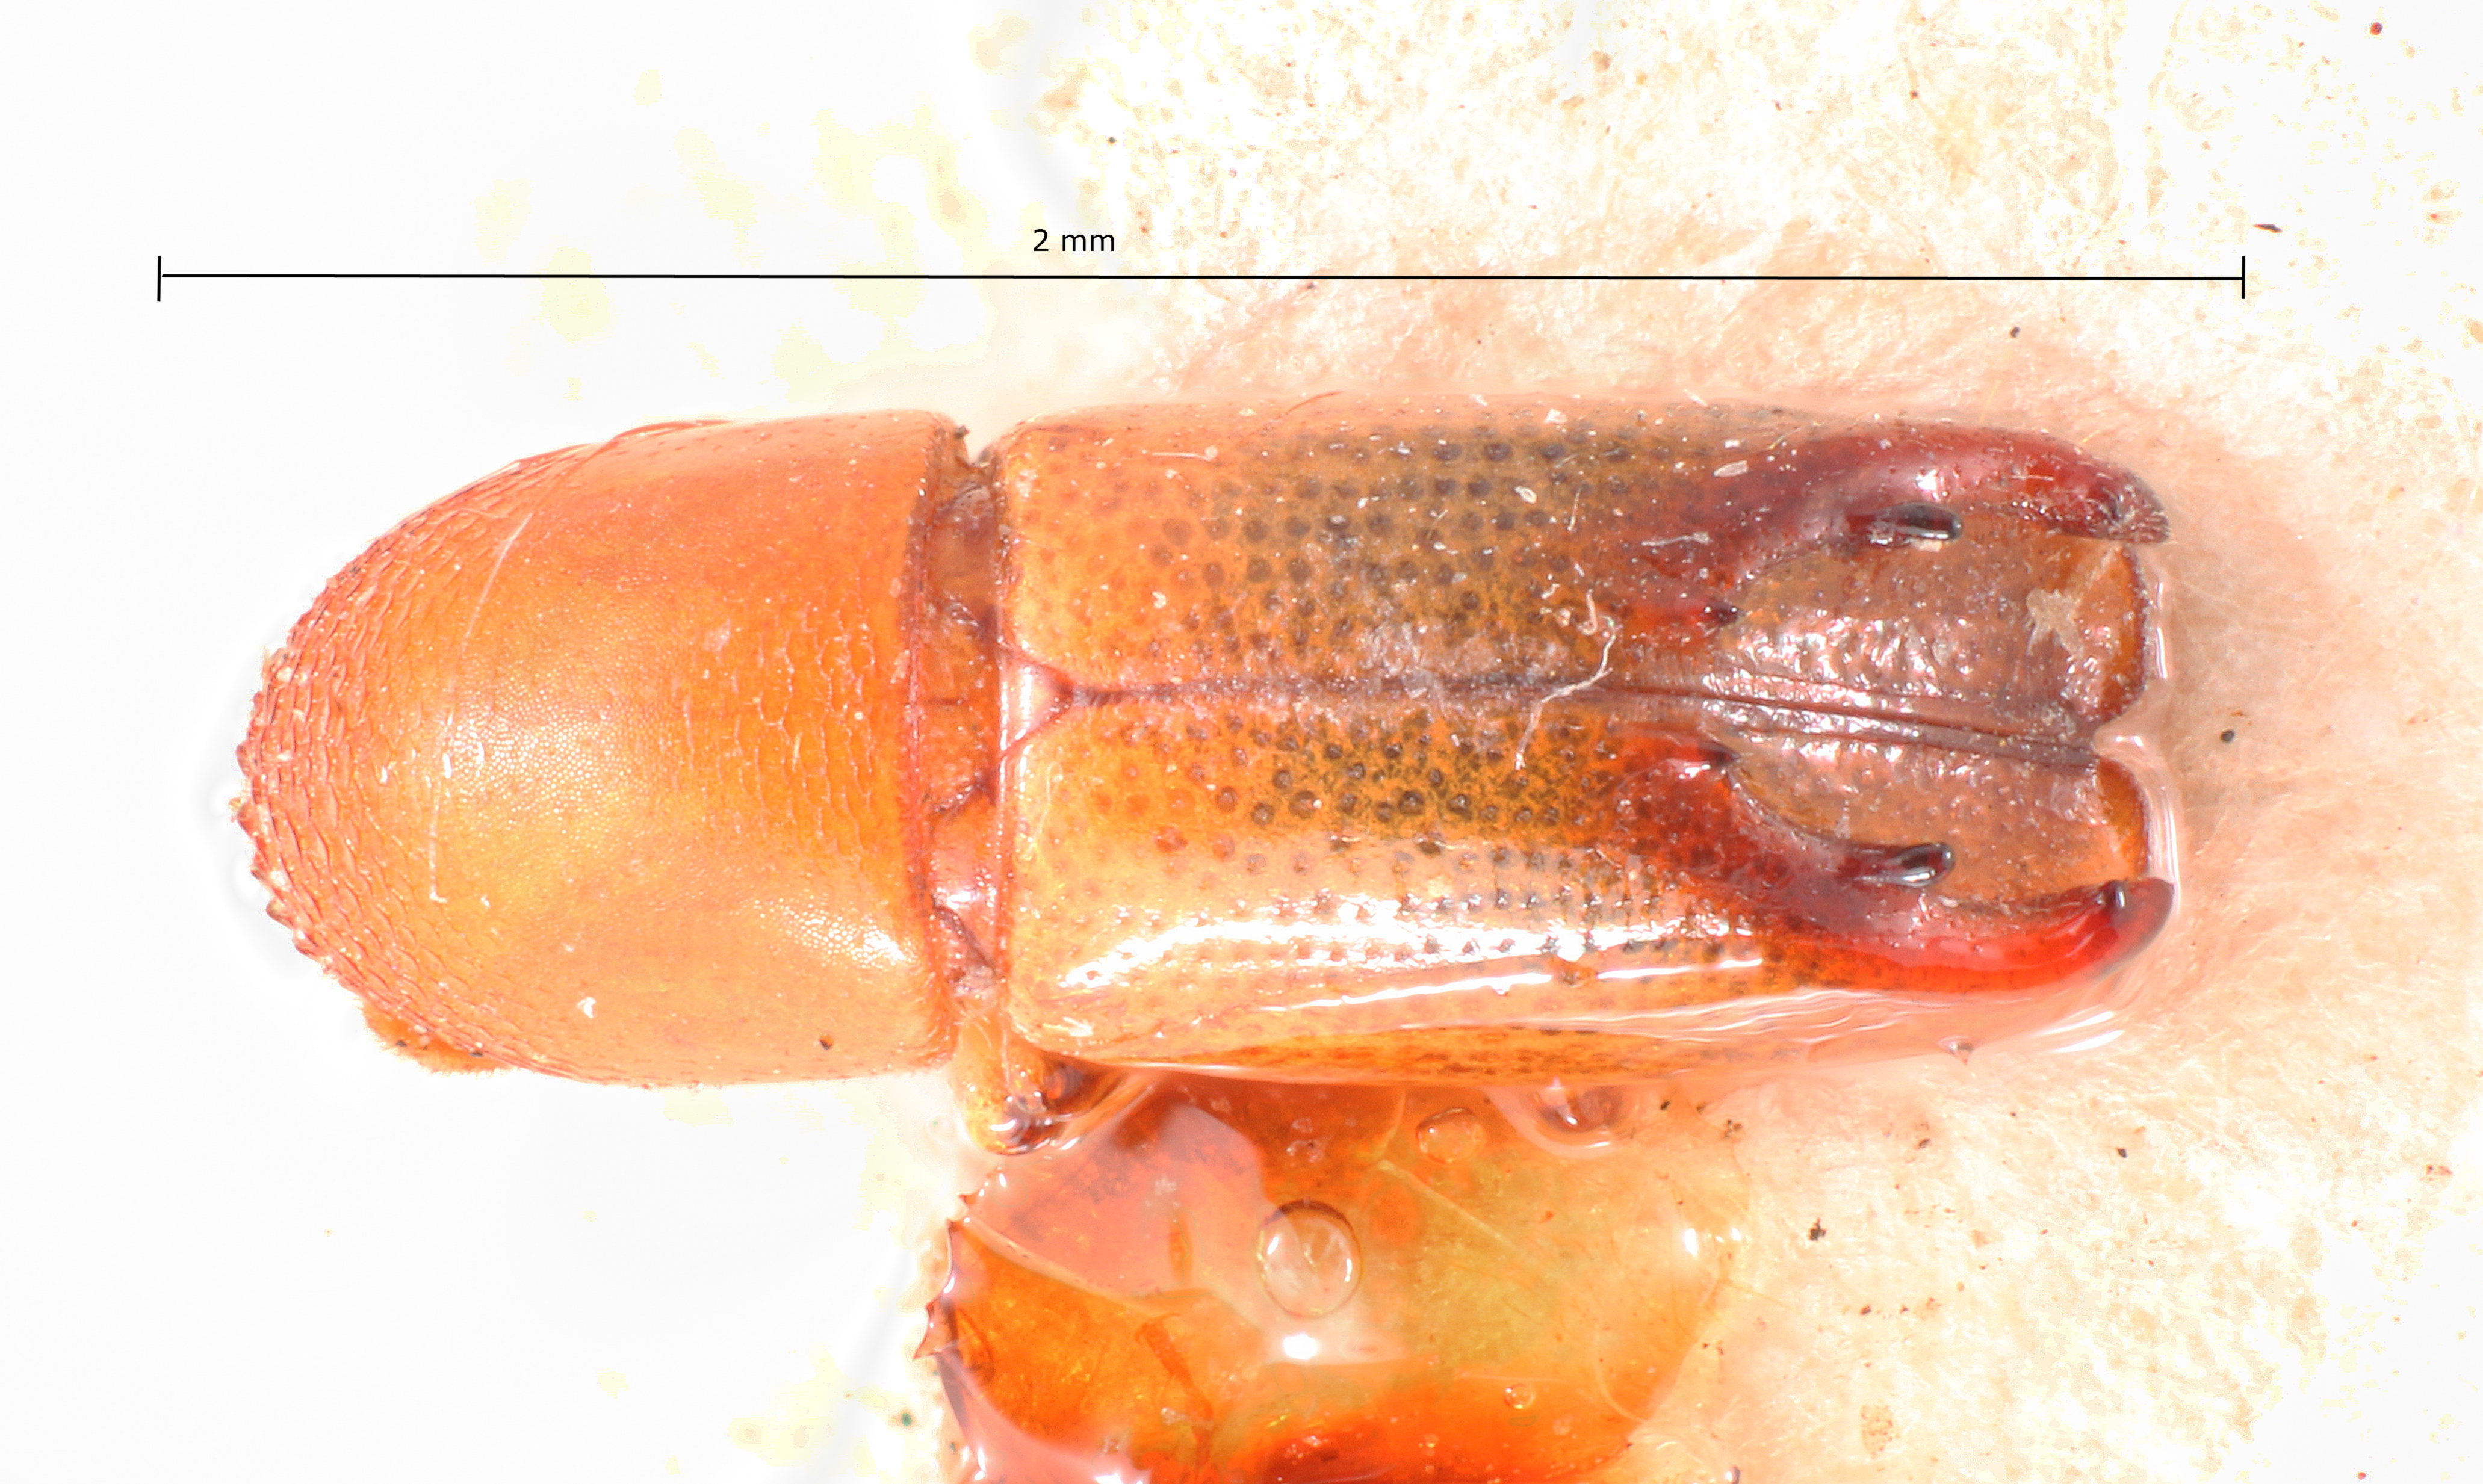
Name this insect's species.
Tricolus gracilis
